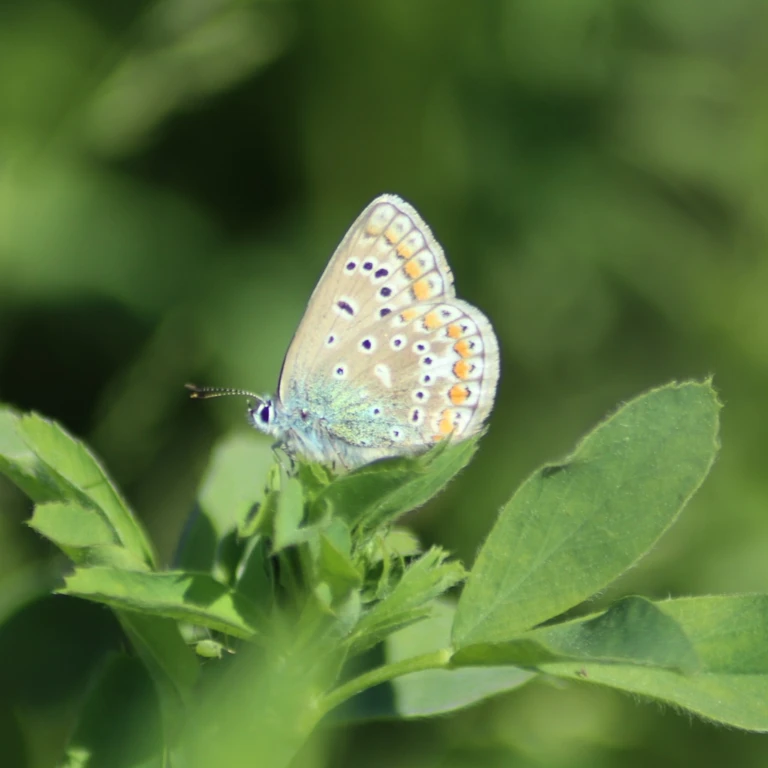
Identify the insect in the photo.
Polyommatus icarus
